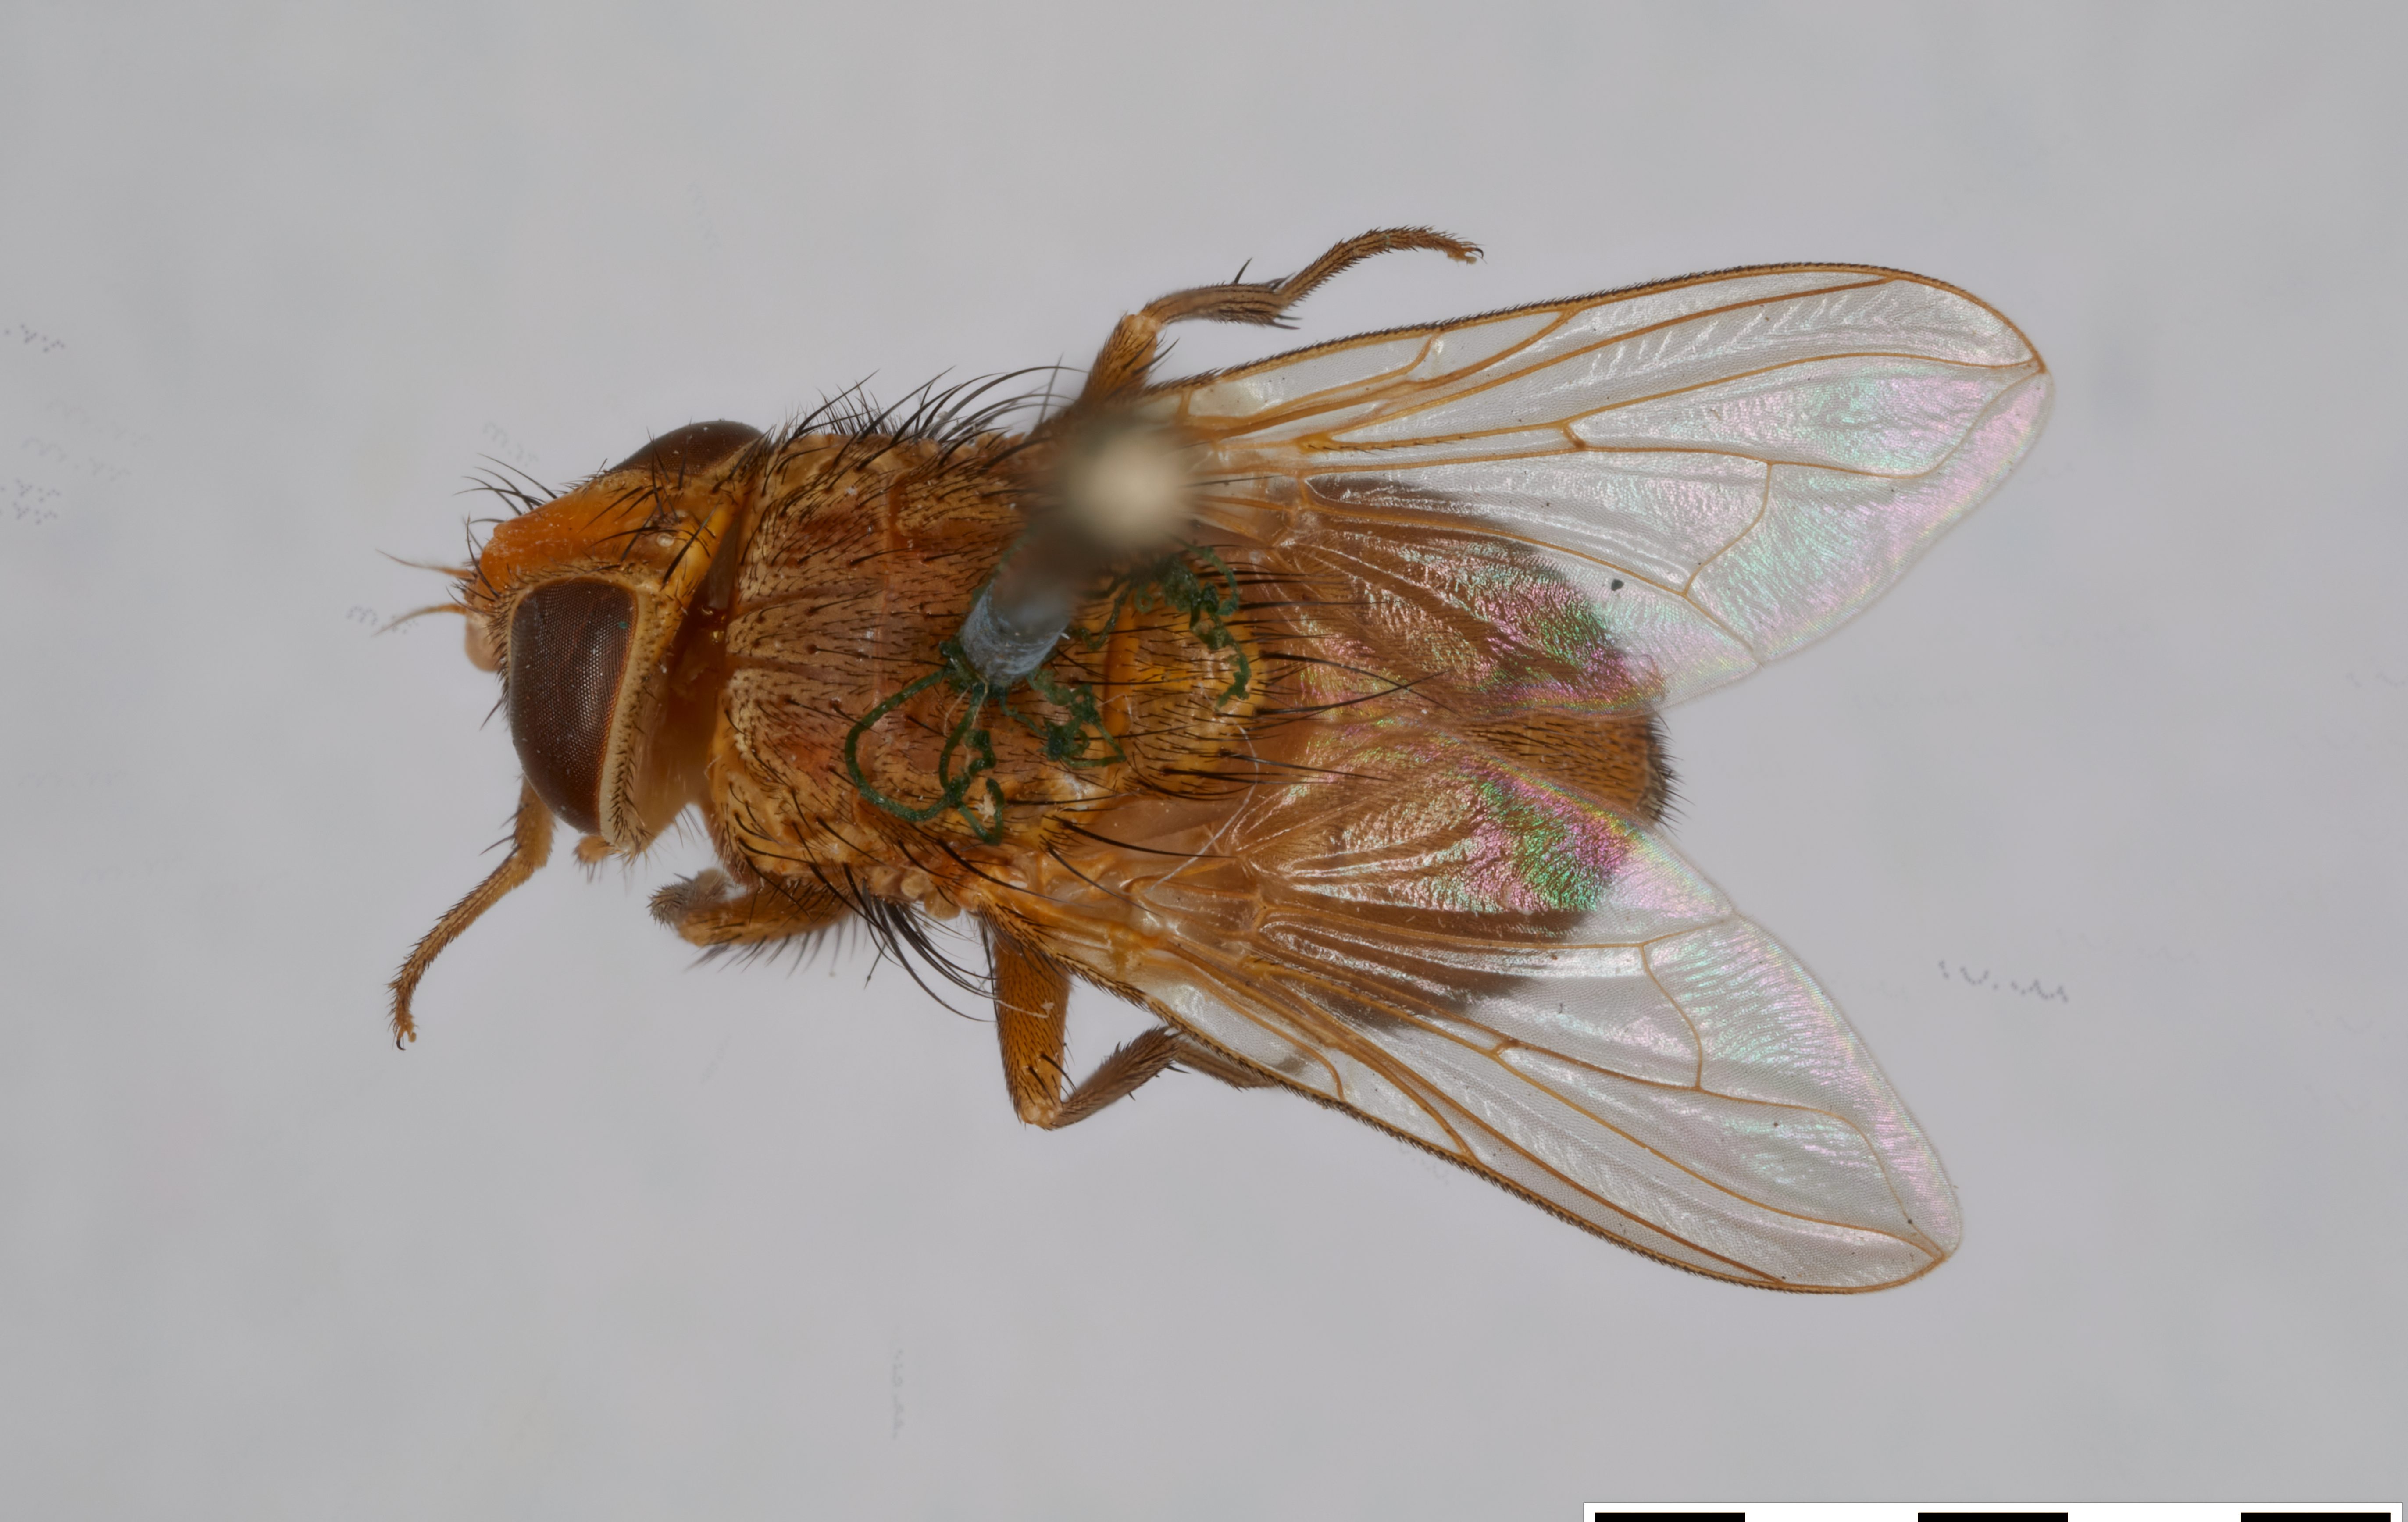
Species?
Booponus intonsus
